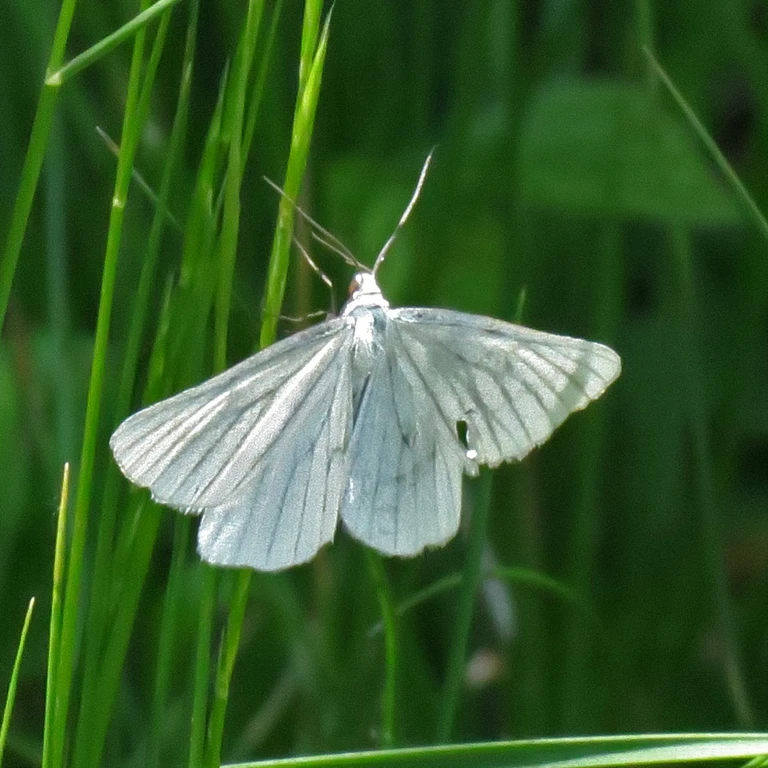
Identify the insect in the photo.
Siona lineata
